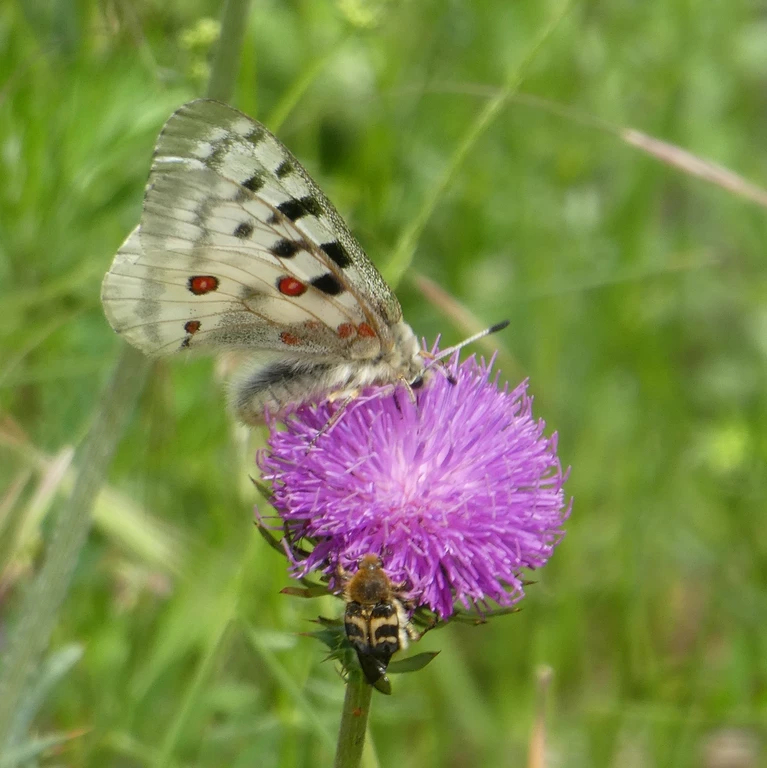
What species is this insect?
Parnassius apollo
